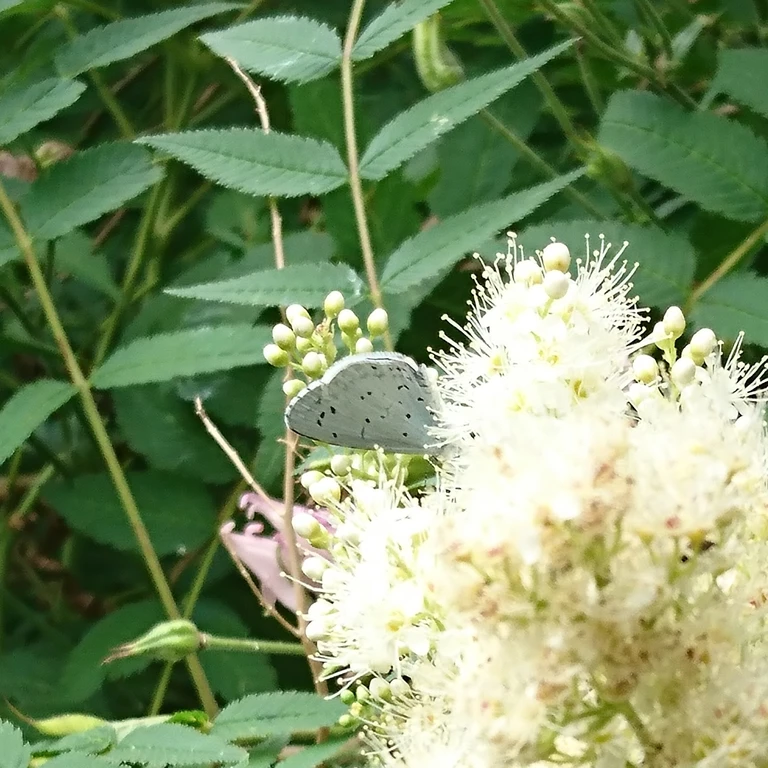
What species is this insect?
Celastrina argiolus
